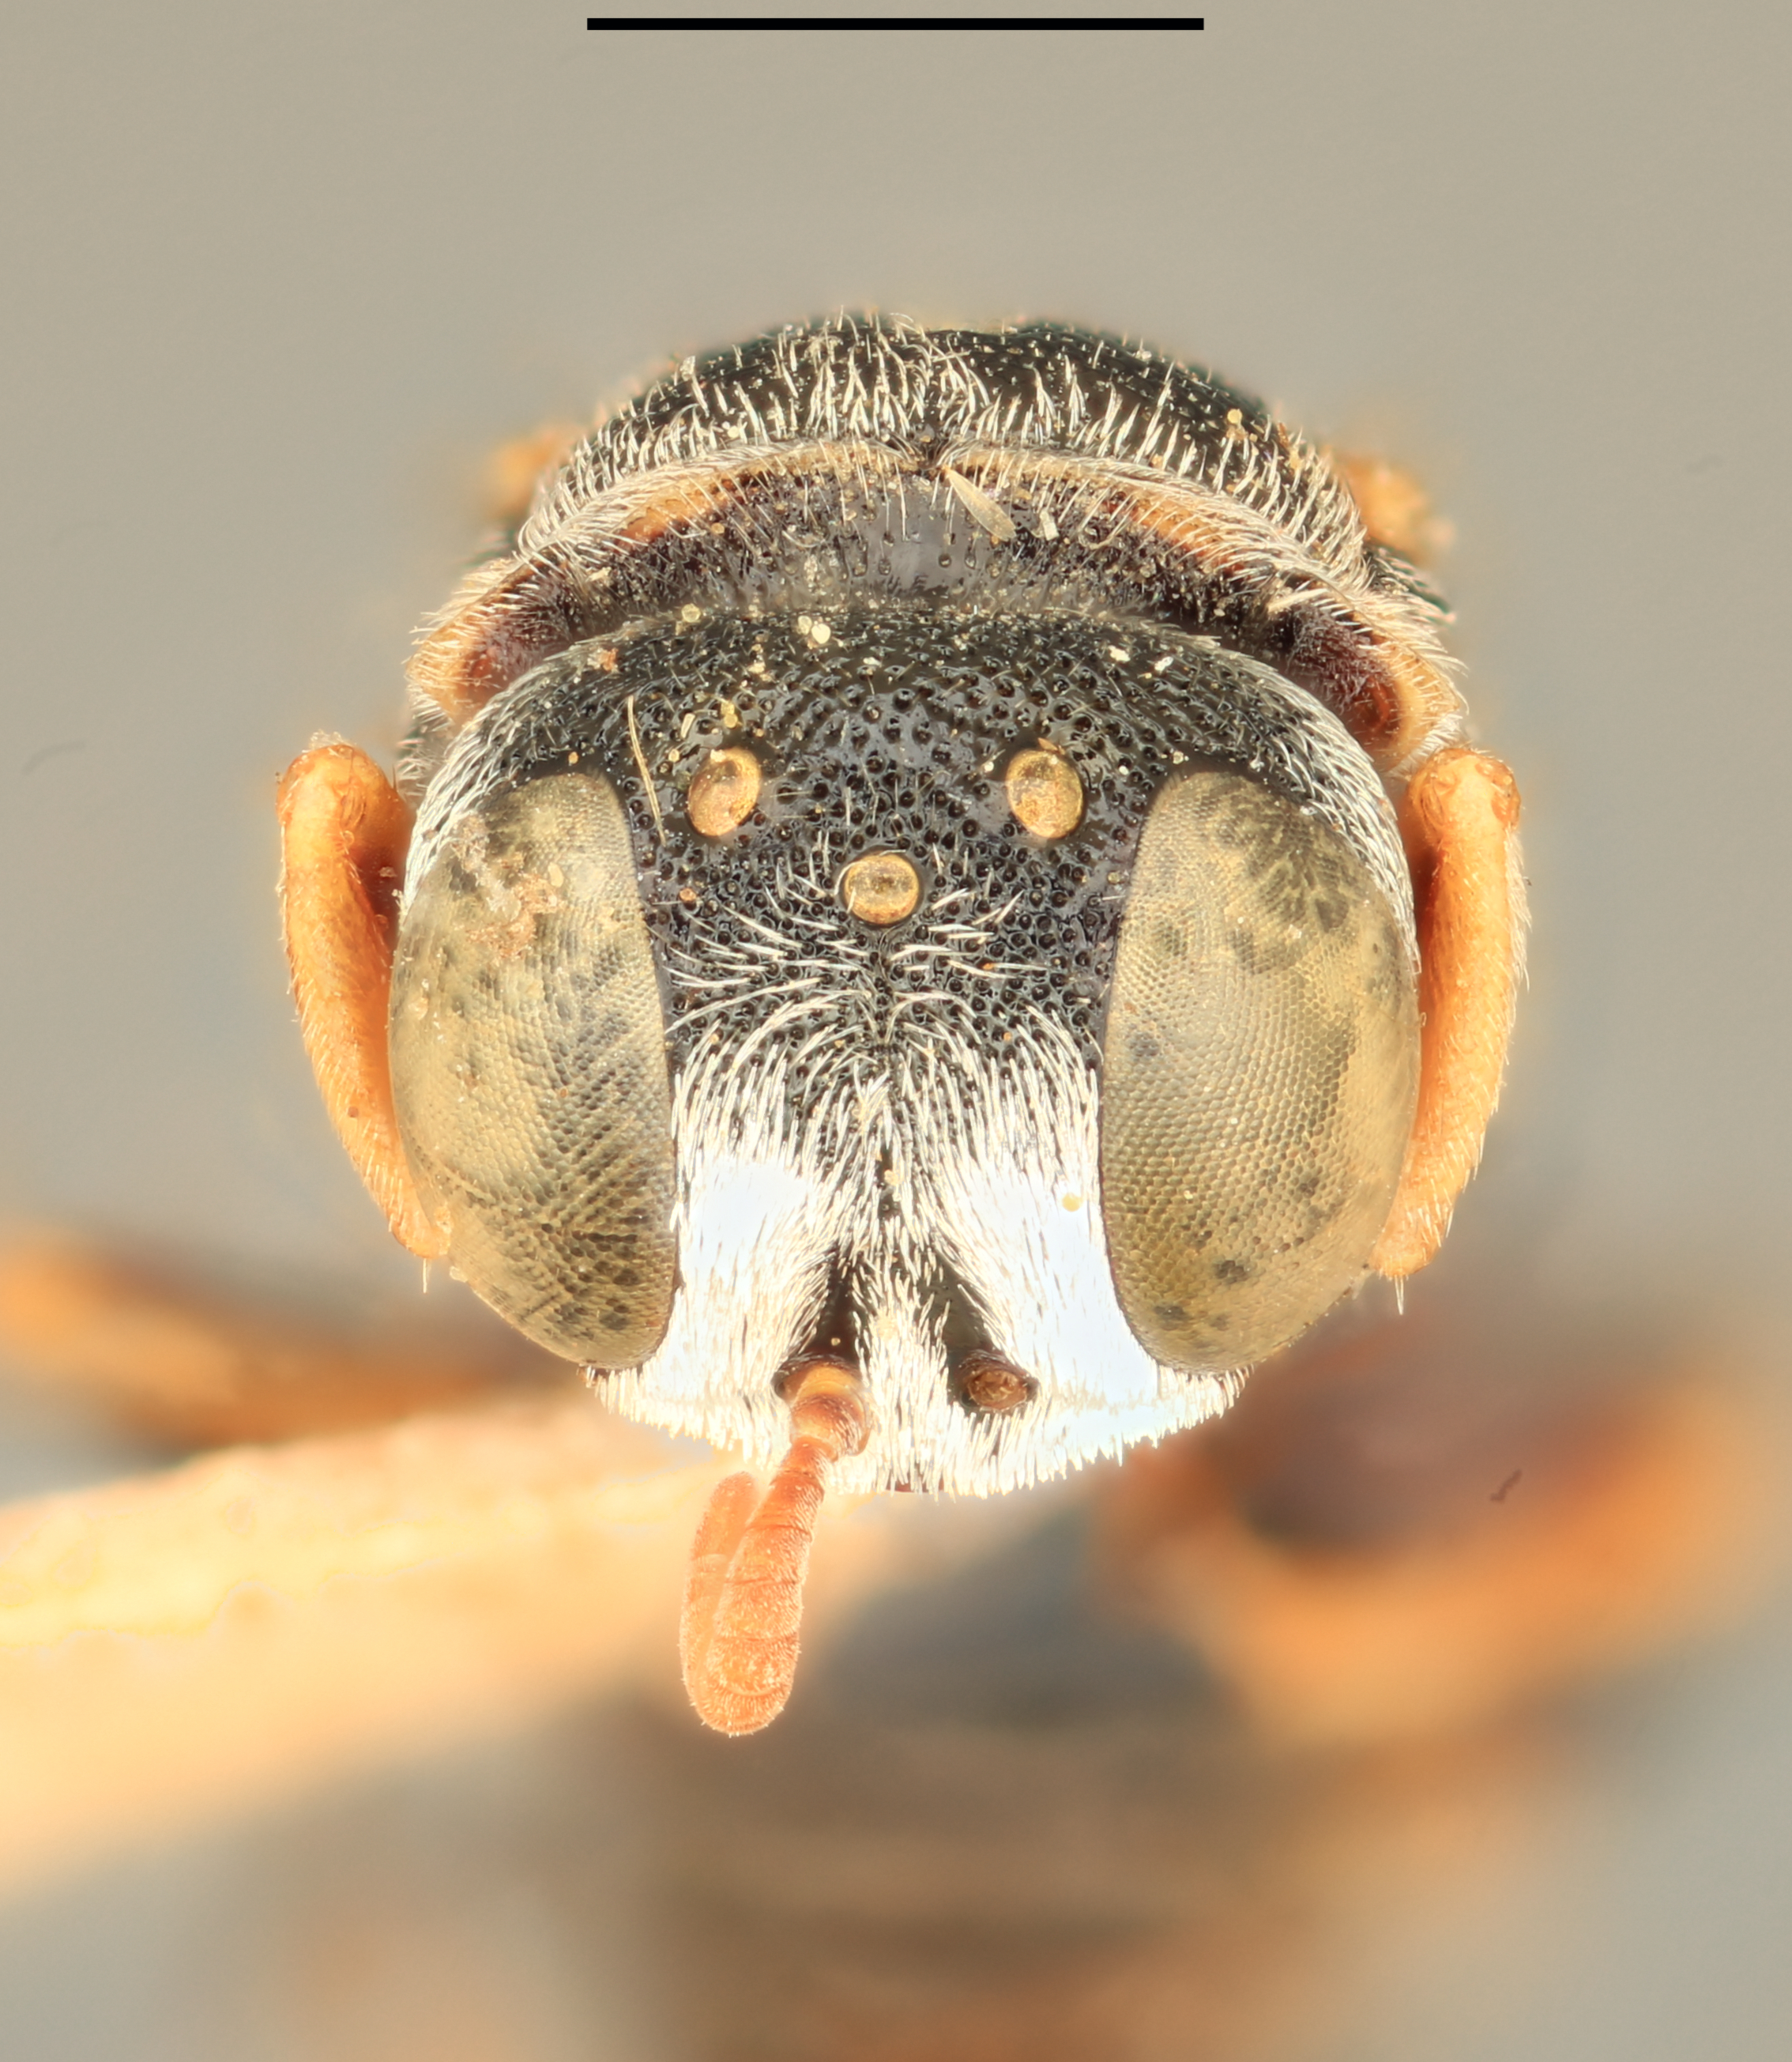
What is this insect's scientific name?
Oxybelus abdominalis
